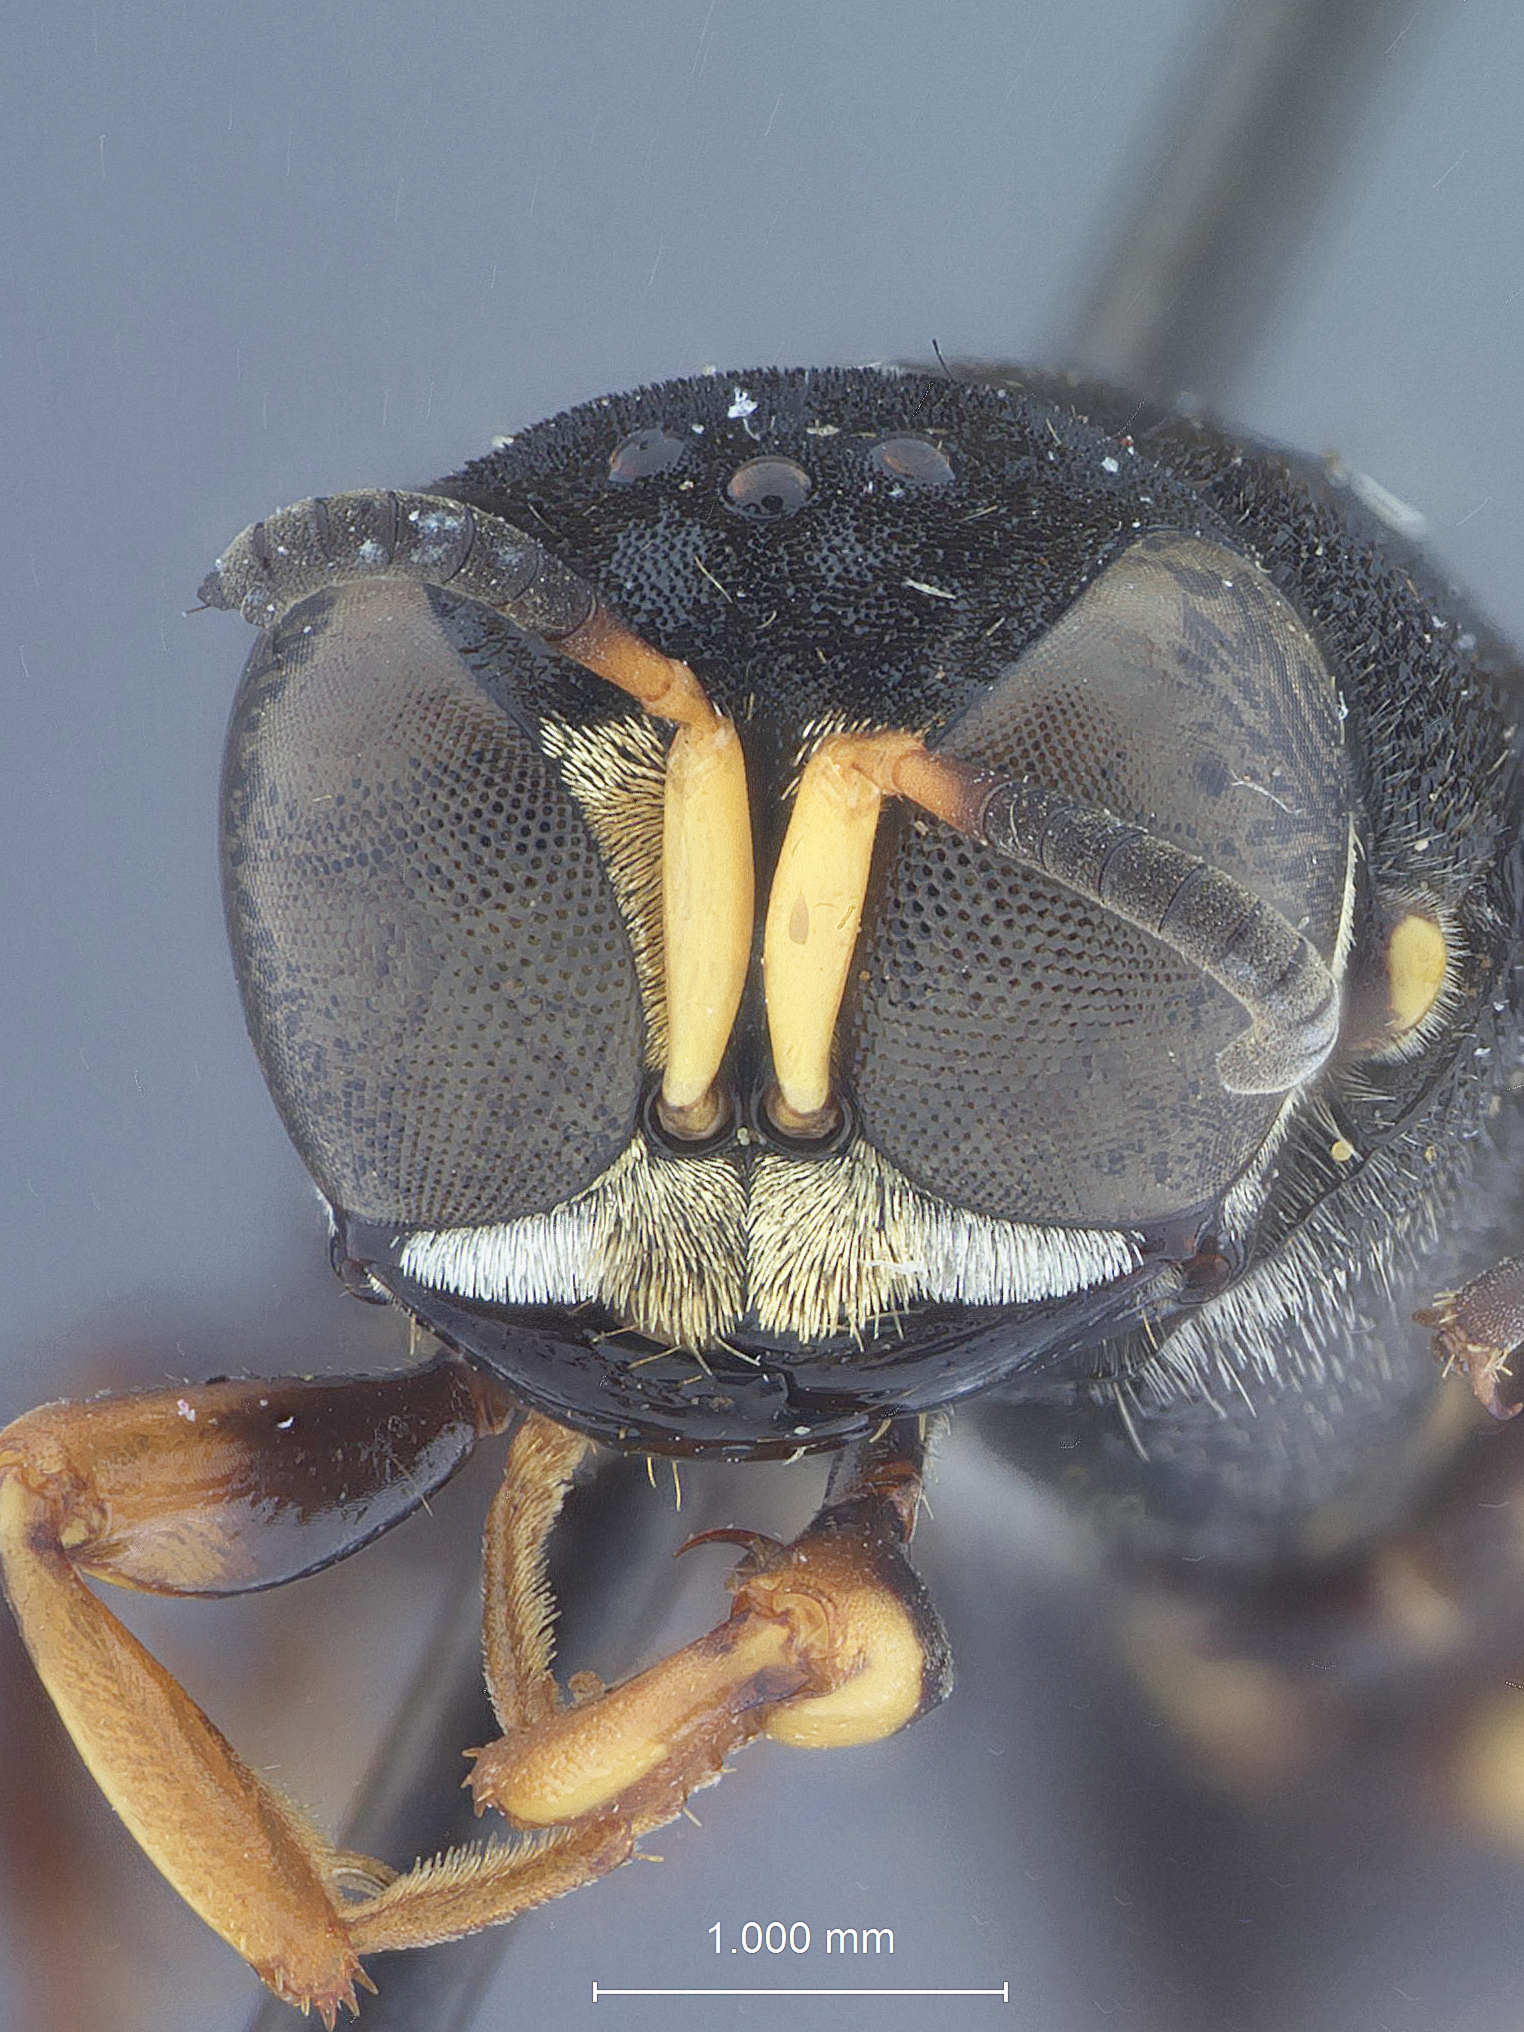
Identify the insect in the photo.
Ectemnius recuperatus
